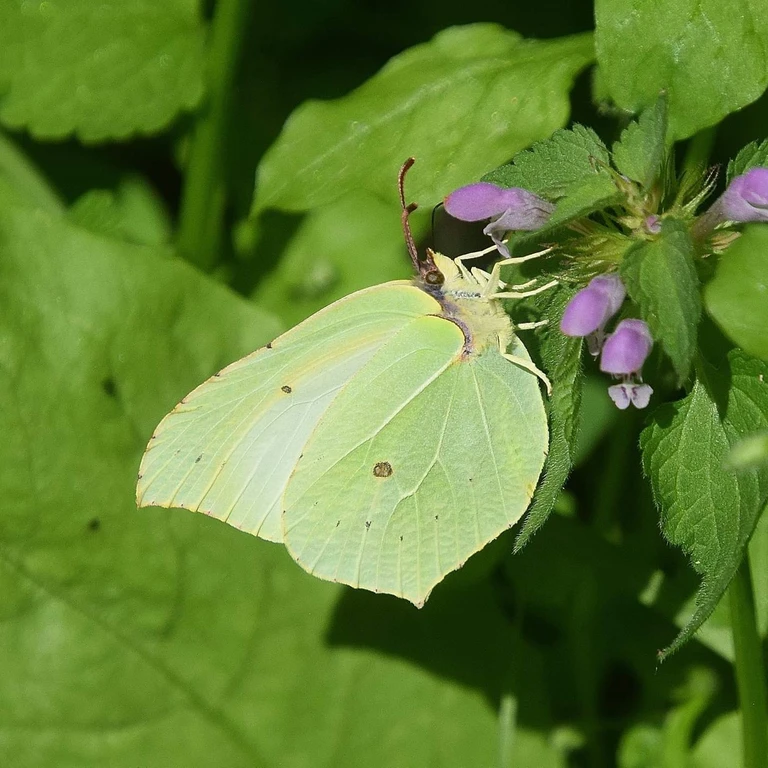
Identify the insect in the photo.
Gonepteryx rhamni
